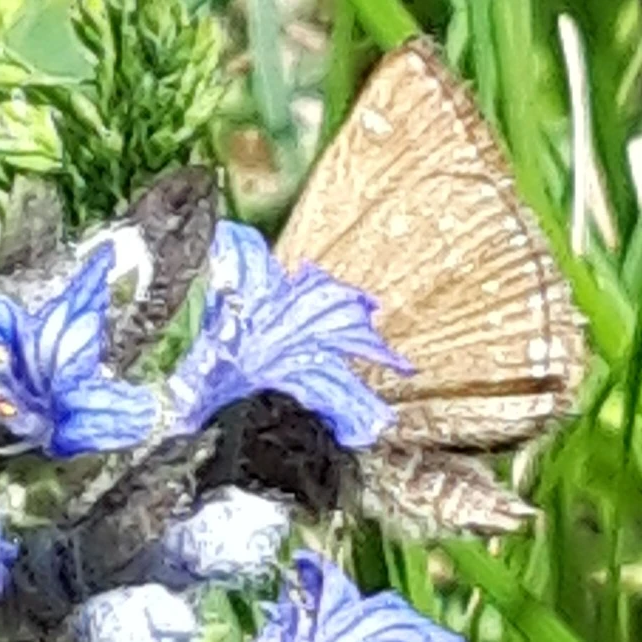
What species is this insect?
Erynnis tages
